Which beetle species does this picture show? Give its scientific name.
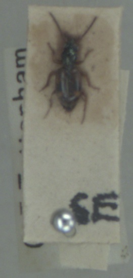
Bembidion articulatum
